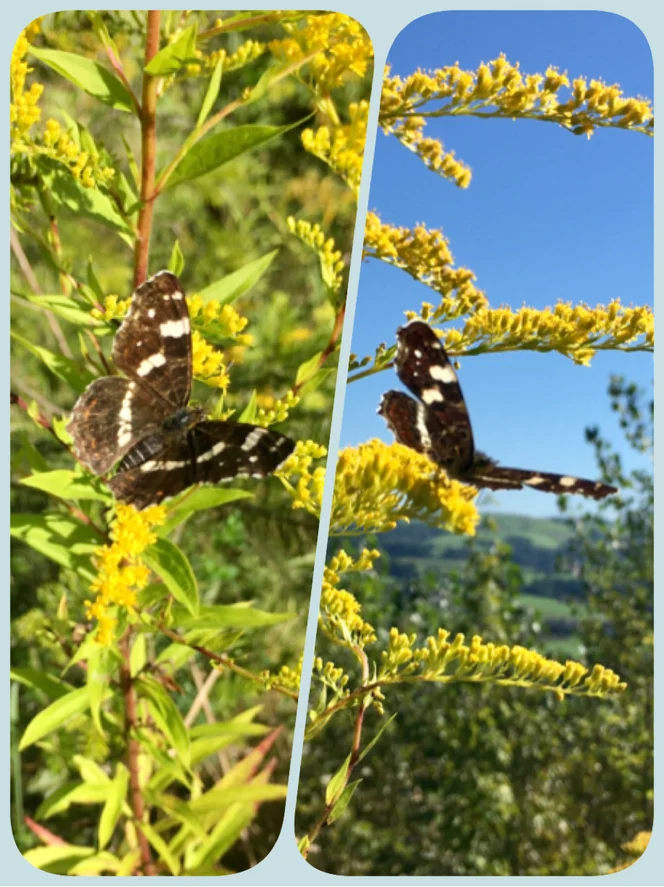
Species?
Araschnia levana
